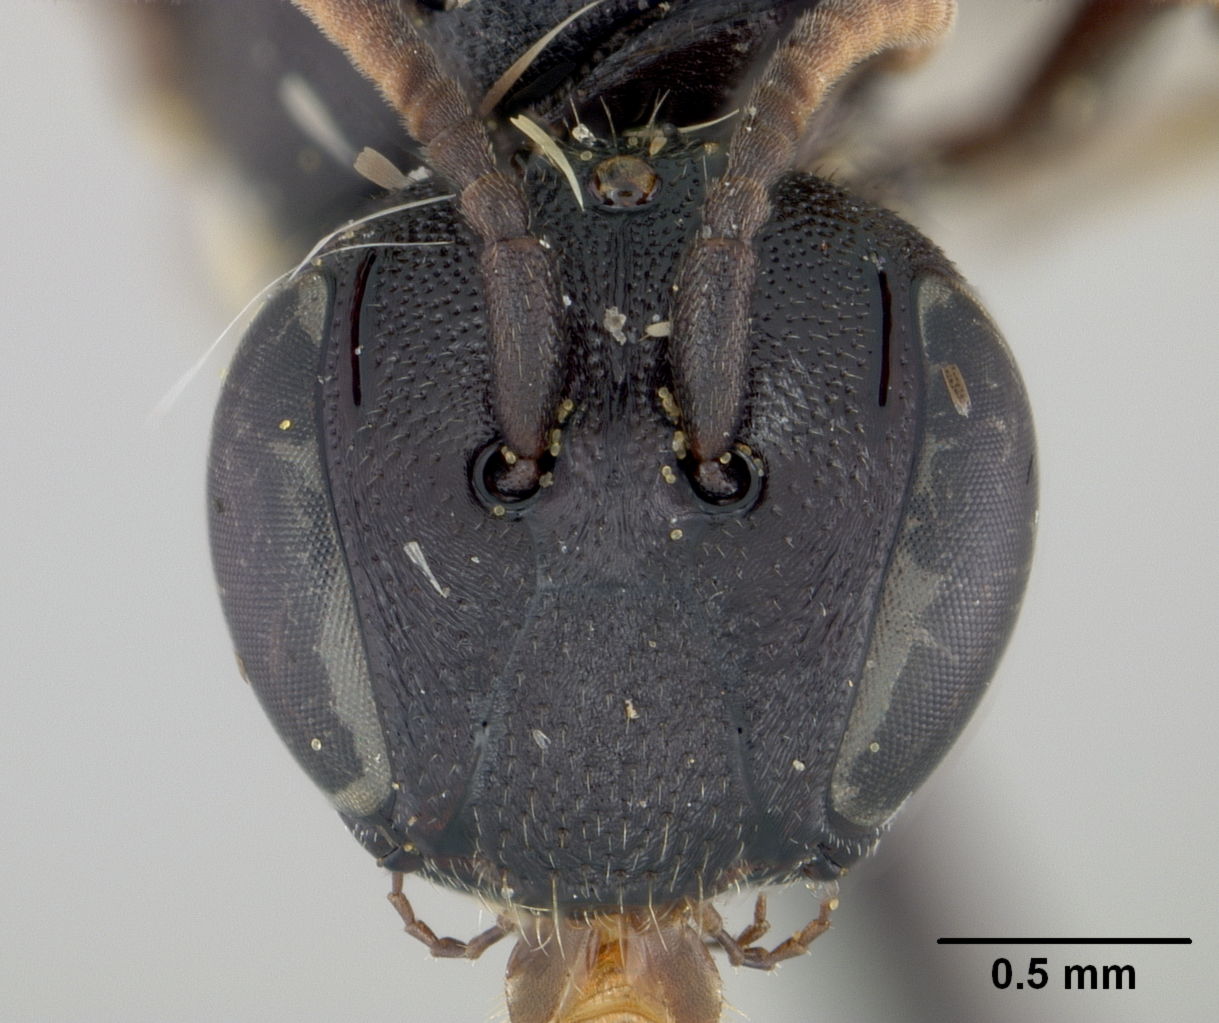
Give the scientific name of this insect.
Hylaeus sinicola
